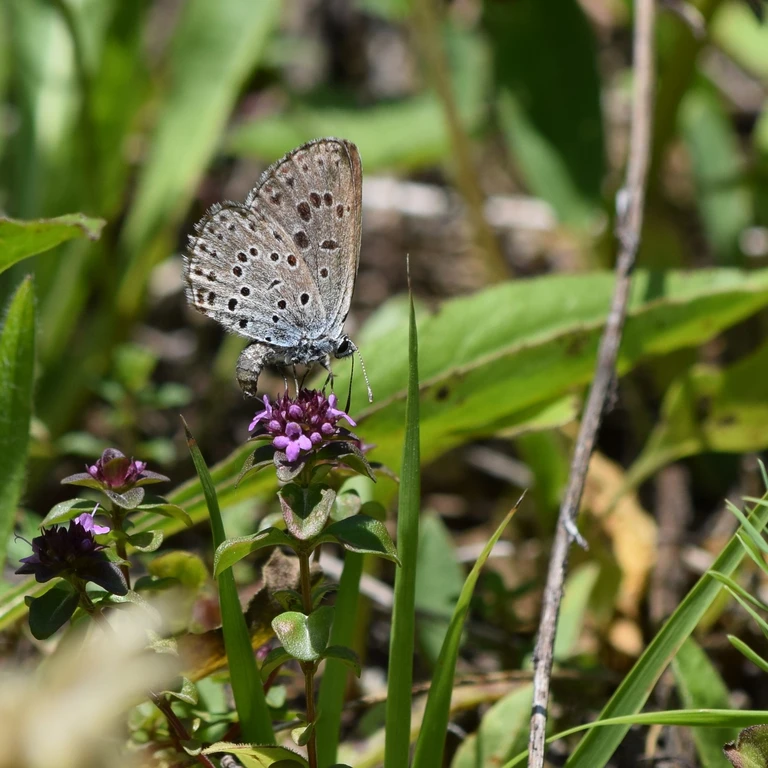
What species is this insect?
Phengaris arion (also Maculinea arion)
